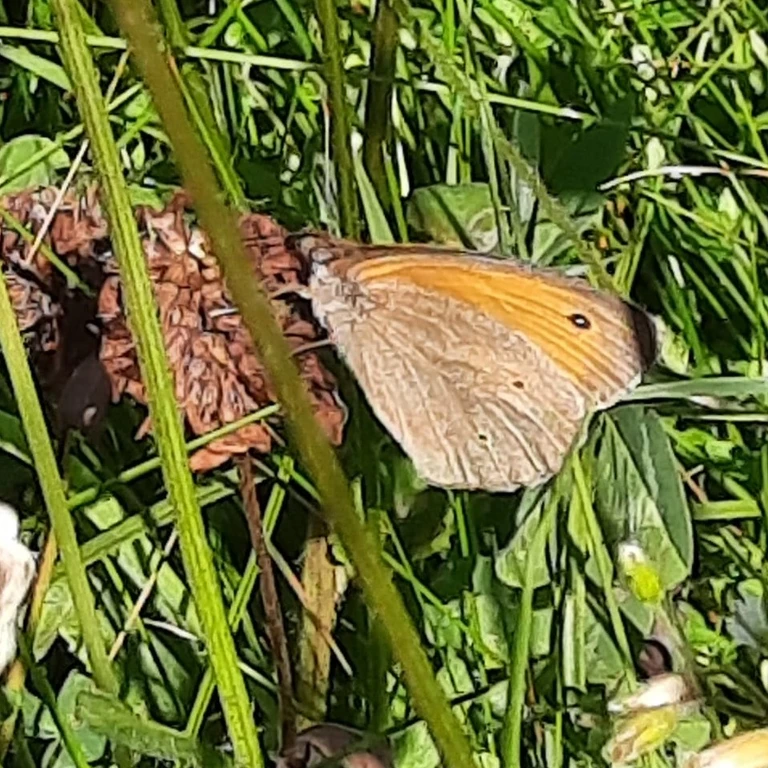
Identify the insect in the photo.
Maniola jurtina
